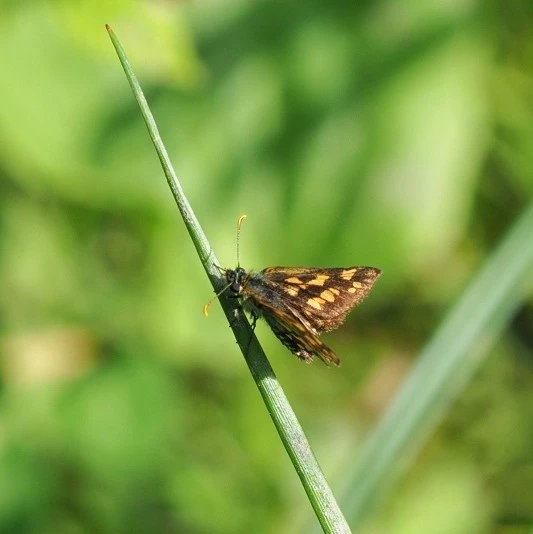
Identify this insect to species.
Carterocephalus palaemon
